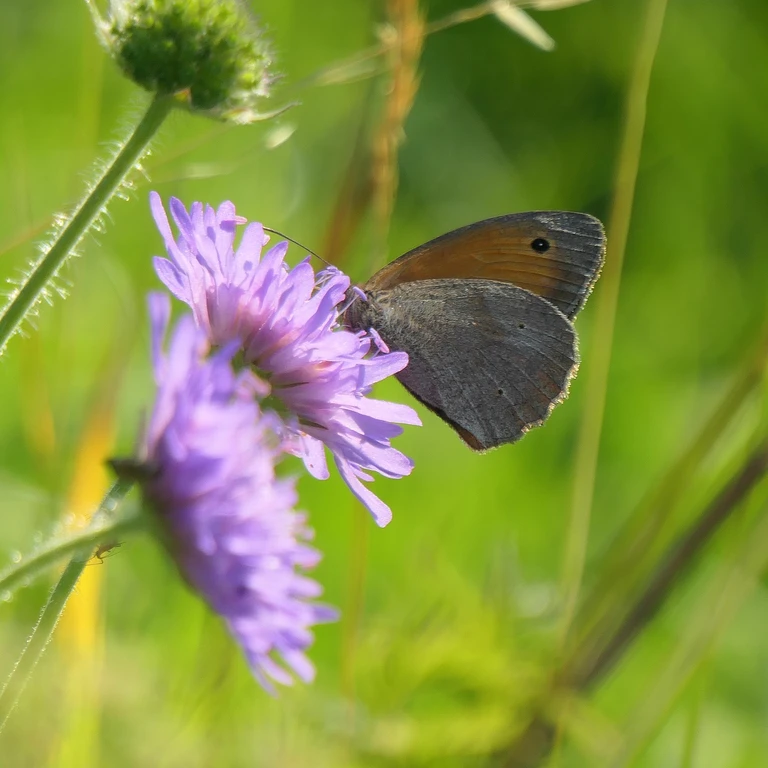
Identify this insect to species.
Maniola jurtina
